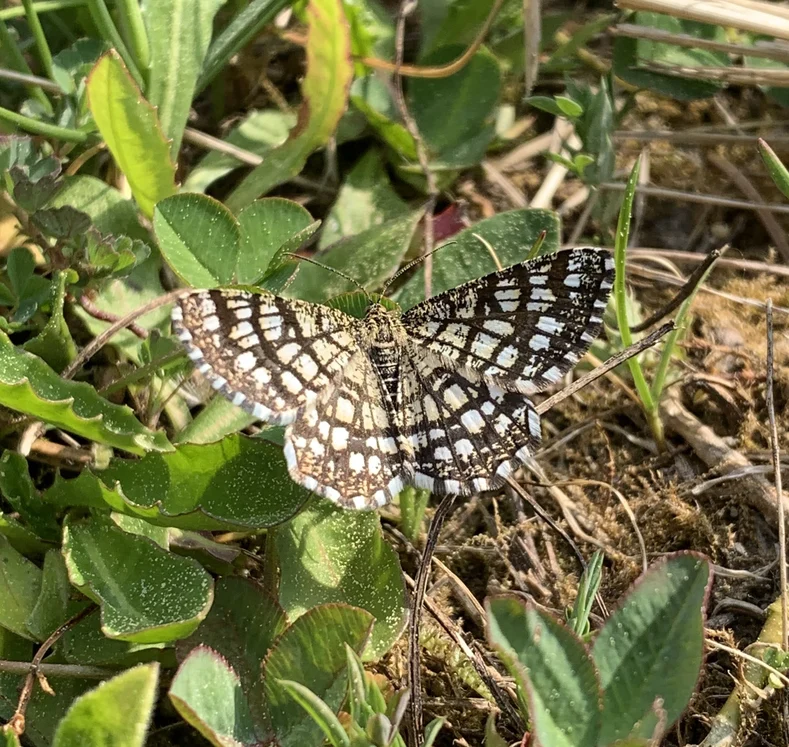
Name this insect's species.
Chiasmia clathrata
